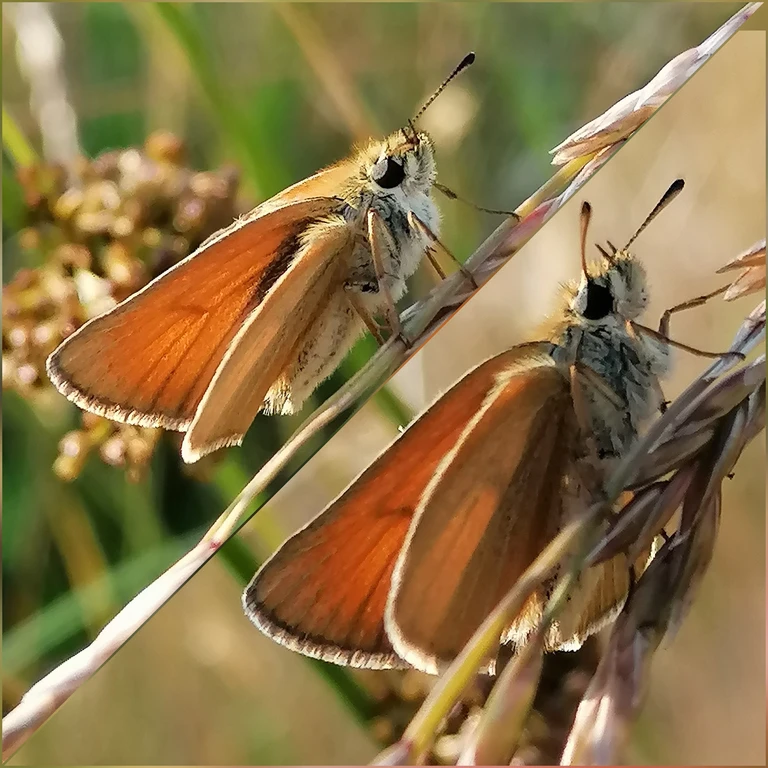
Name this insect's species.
Thymelicus lineola
